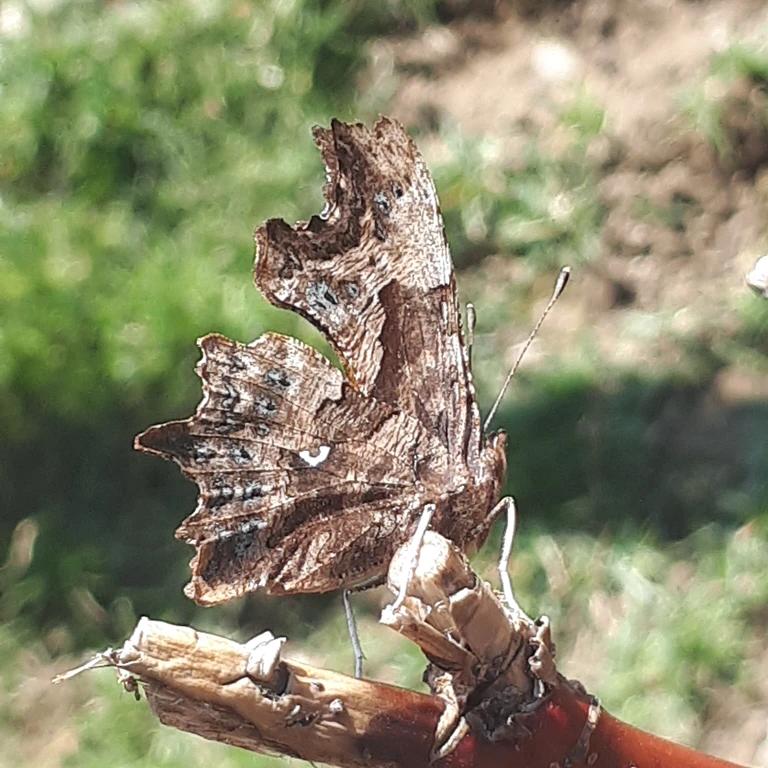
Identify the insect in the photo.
Polygonia c-album
